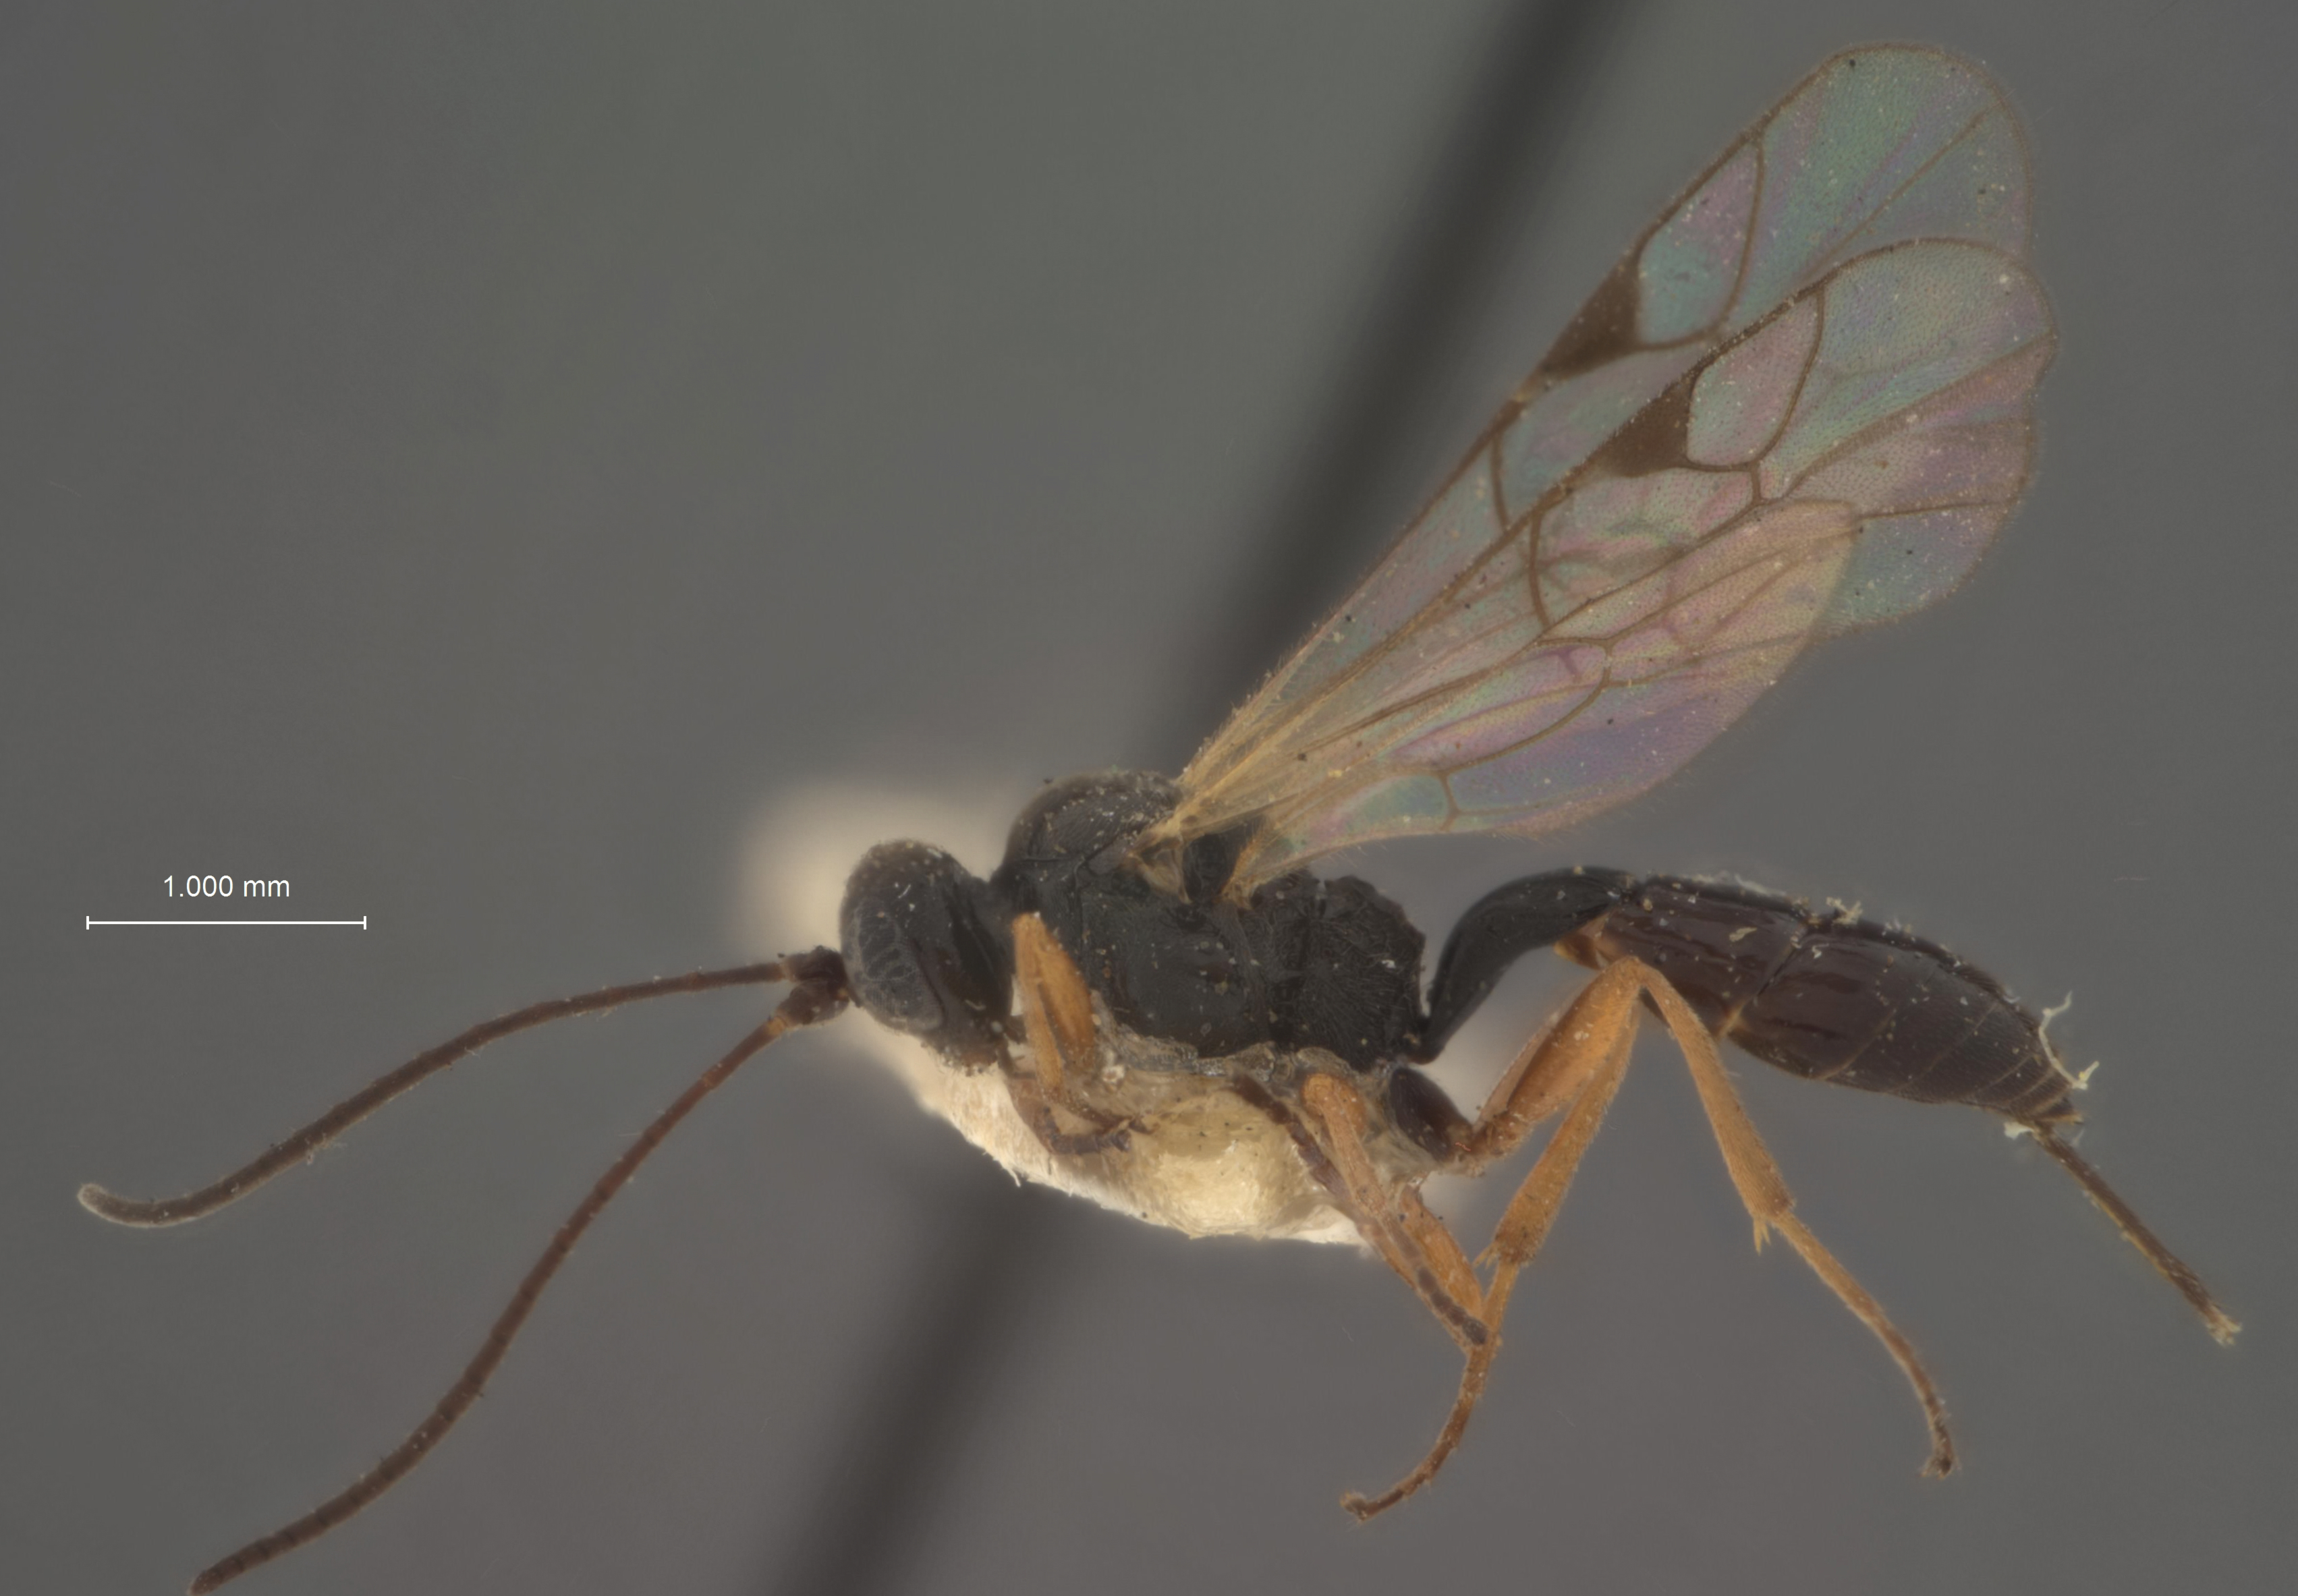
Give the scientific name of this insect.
Hemiteles hungerfordi
